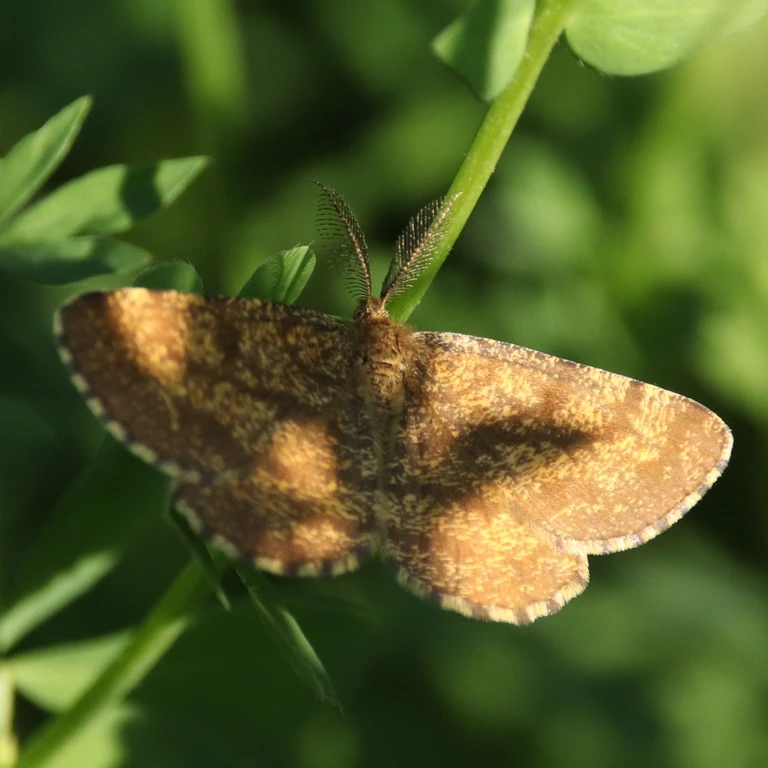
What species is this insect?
Ematurga atomaria
